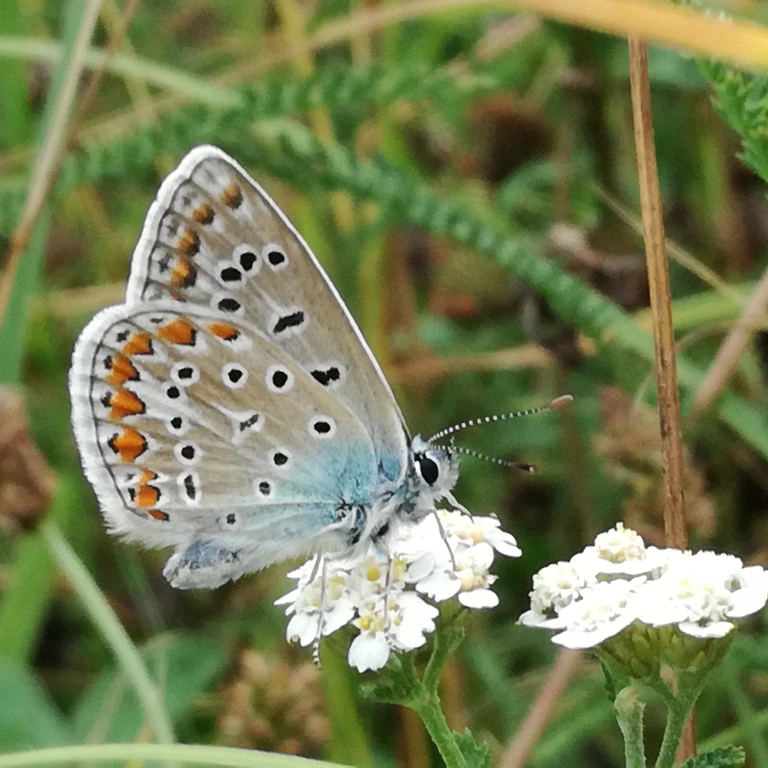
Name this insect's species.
Polyommatus icarus
